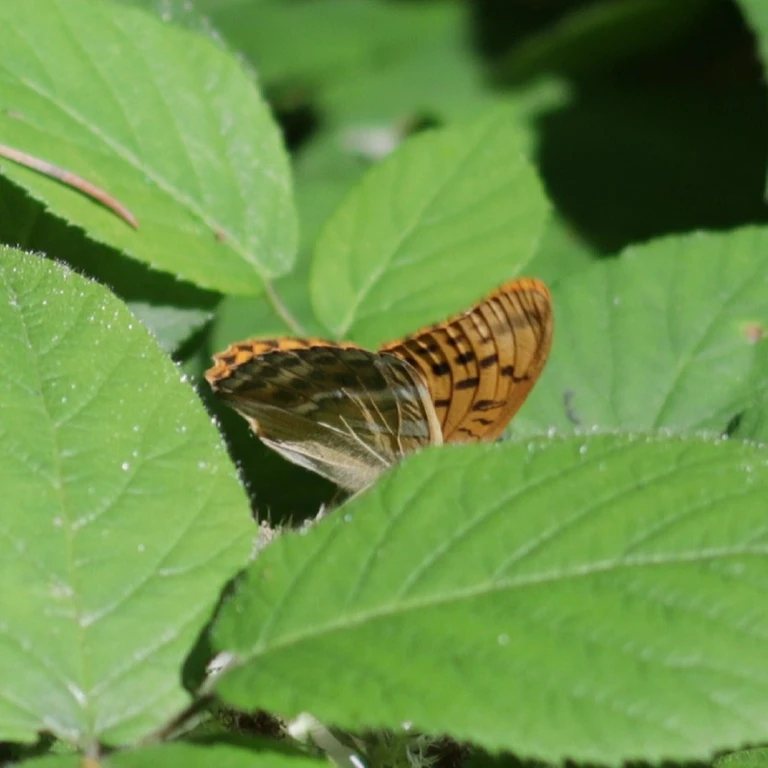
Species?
Argynnis paphia
